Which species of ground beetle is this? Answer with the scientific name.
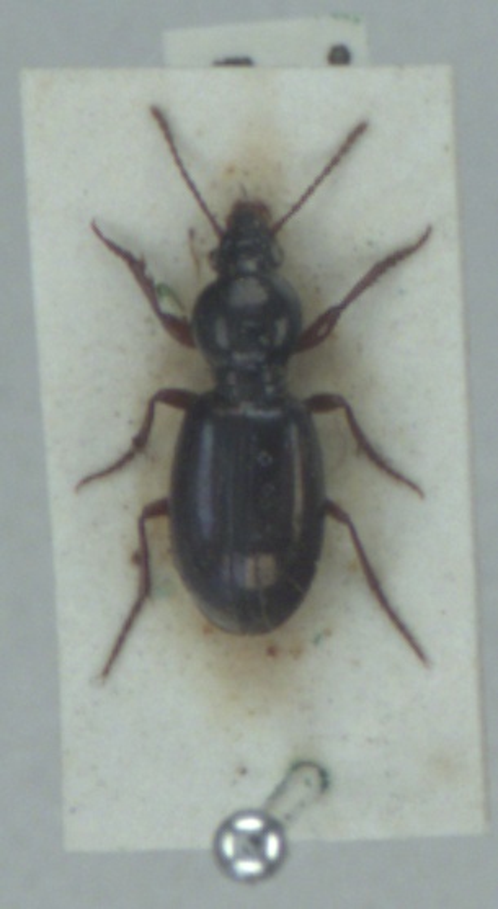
Miscodera arctica
